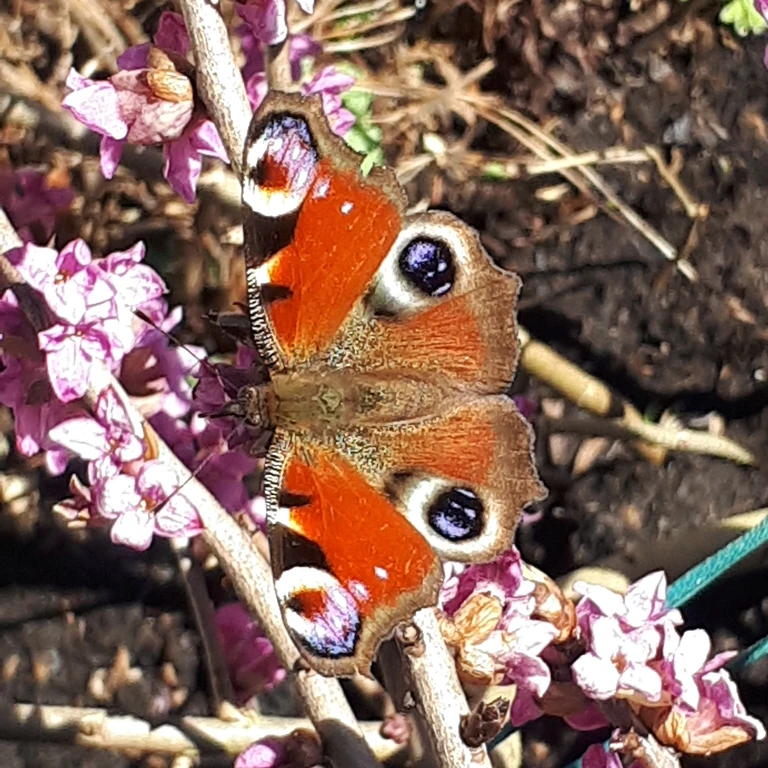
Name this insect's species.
Aglais io
